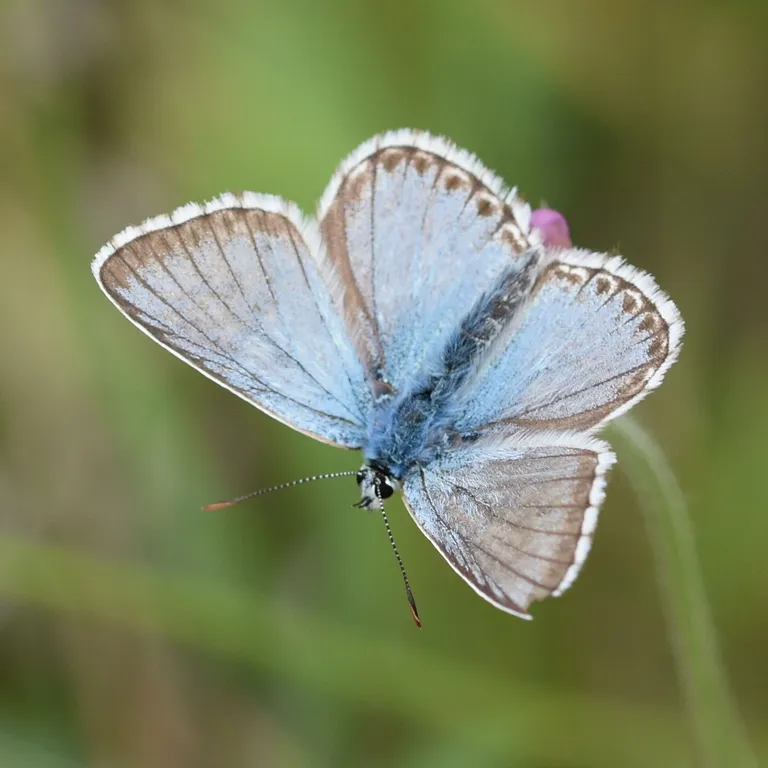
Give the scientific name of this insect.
Lysandra coridon
